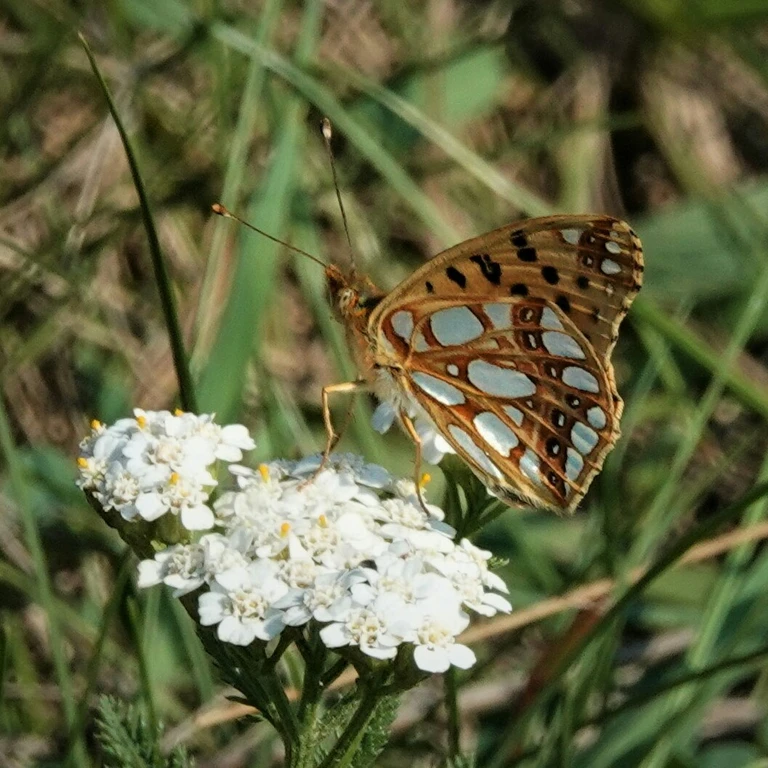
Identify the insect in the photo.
Issoria lathonia
